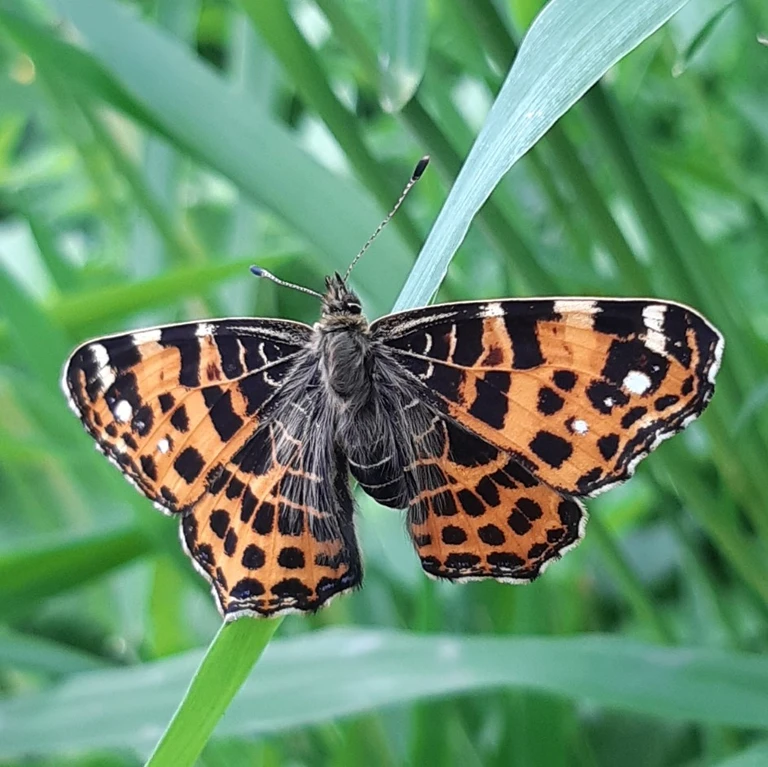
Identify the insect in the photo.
Araschnia levana
